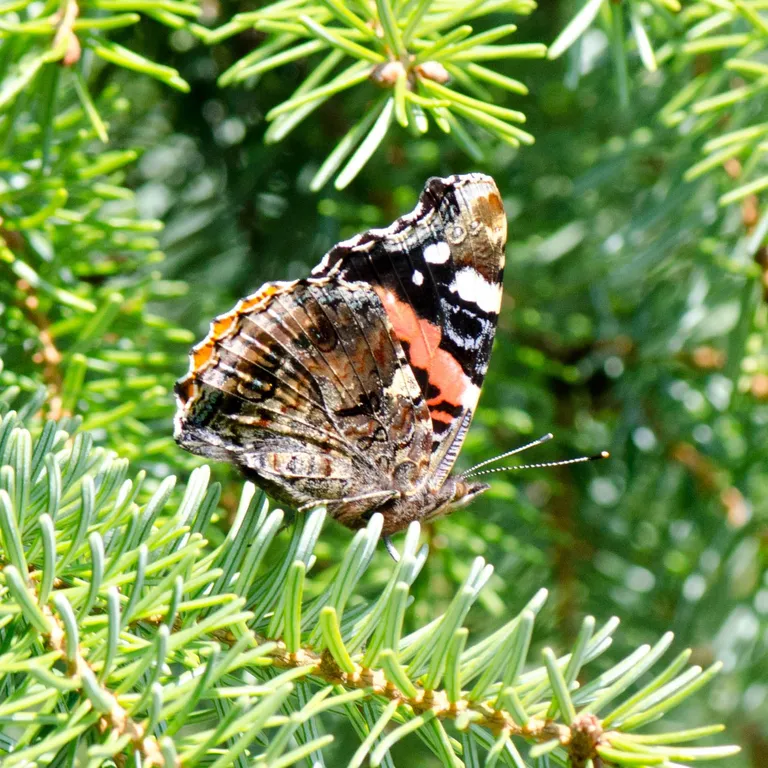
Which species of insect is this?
Vanessa atalanta
